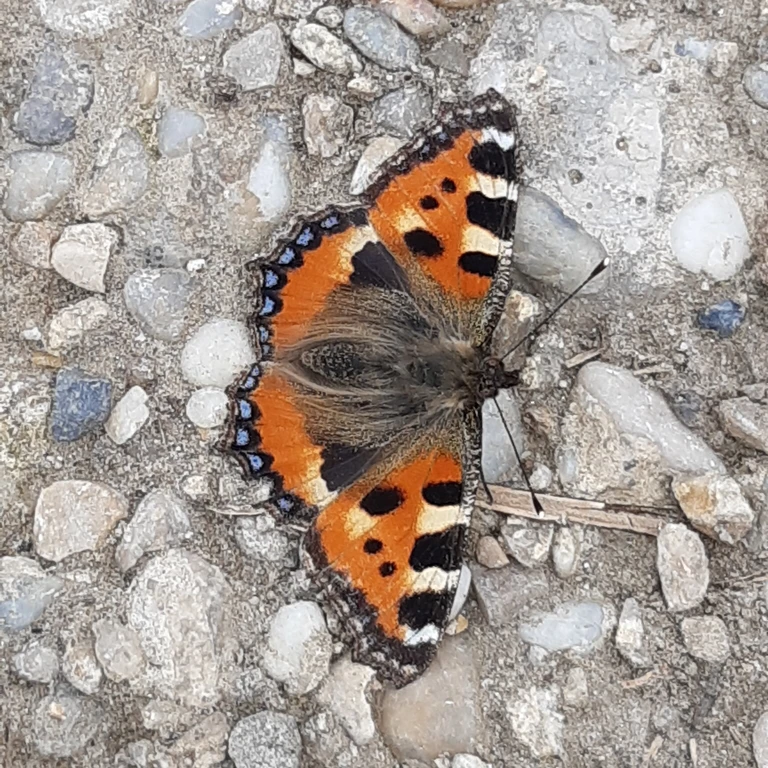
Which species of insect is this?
Aglais urticae
